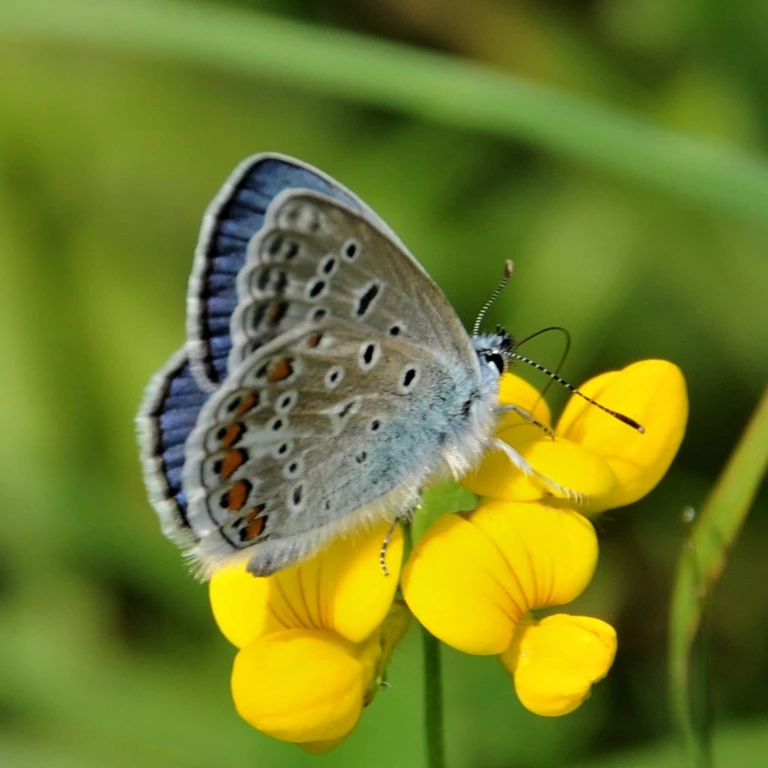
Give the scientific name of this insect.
Polyommatus icarus
